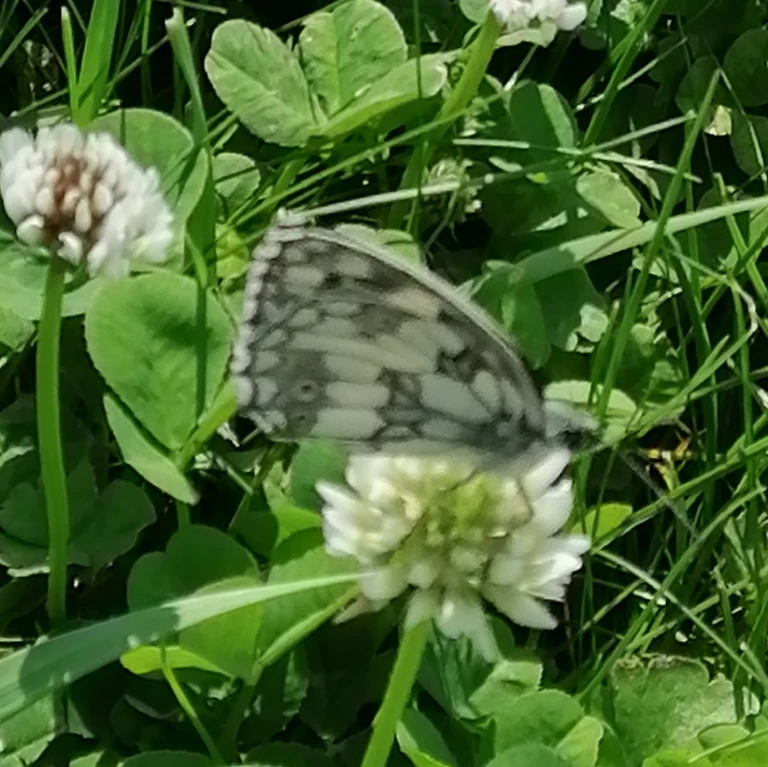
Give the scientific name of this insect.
Melanargia galathea
